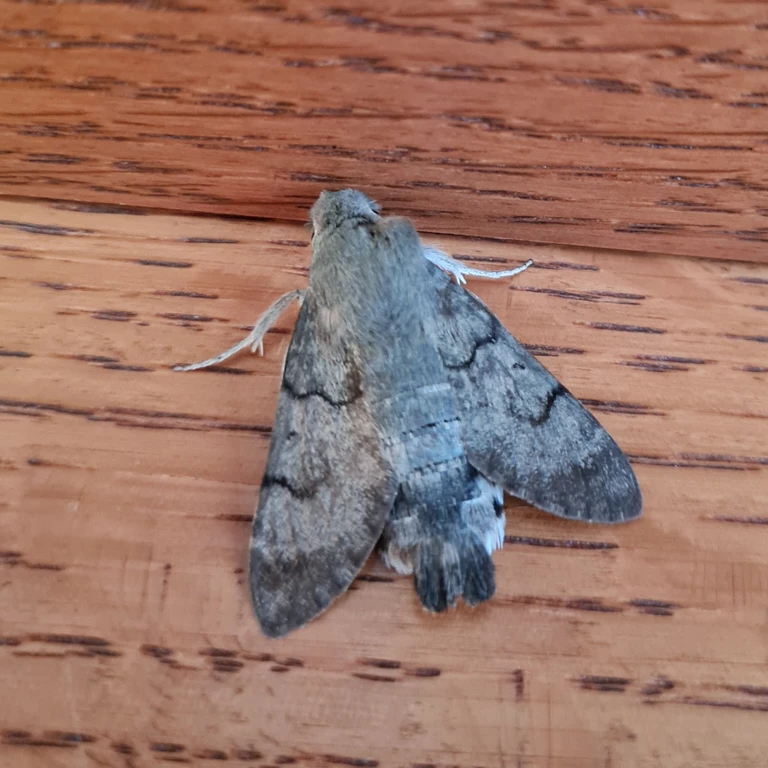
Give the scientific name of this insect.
Macroglossum stellatarum
